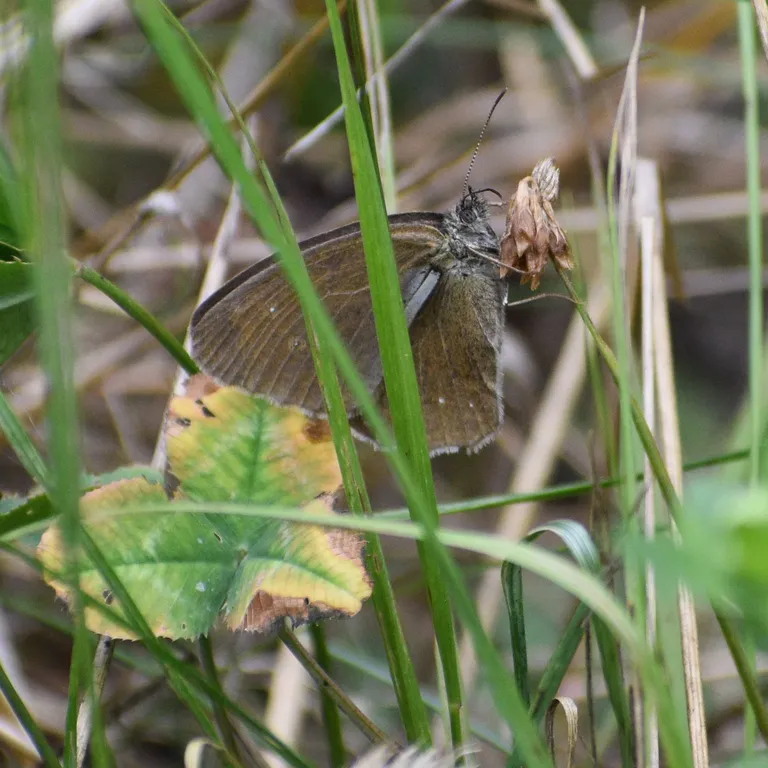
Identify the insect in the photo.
Aphantopus hyperantus
